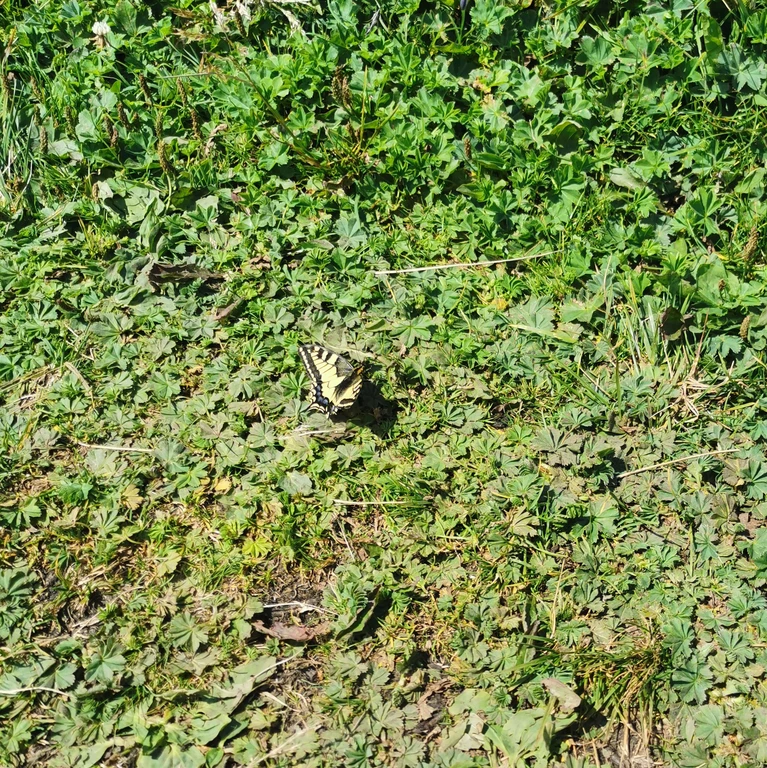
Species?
Papilio machaon
